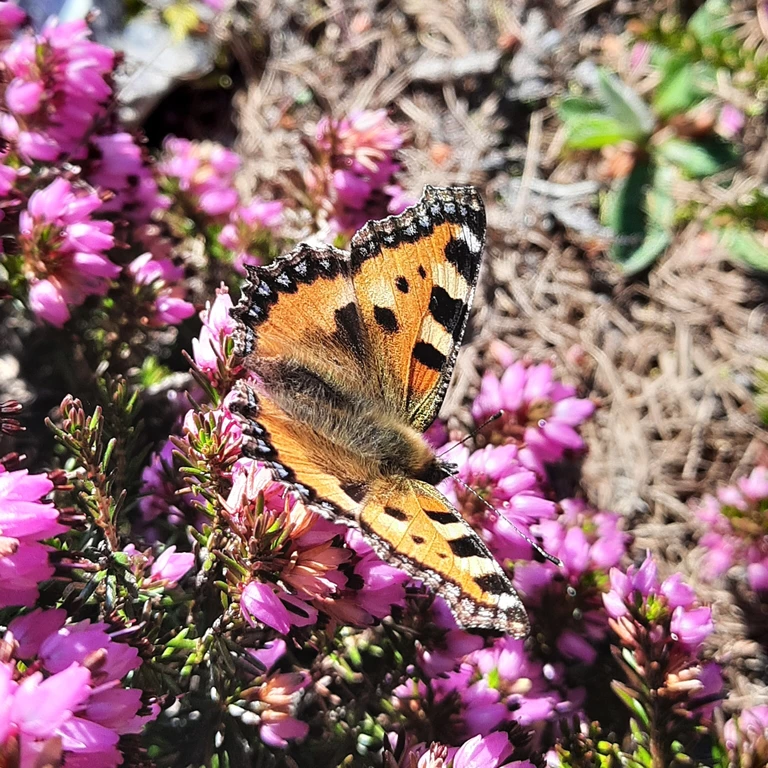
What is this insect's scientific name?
Aglais urticae
